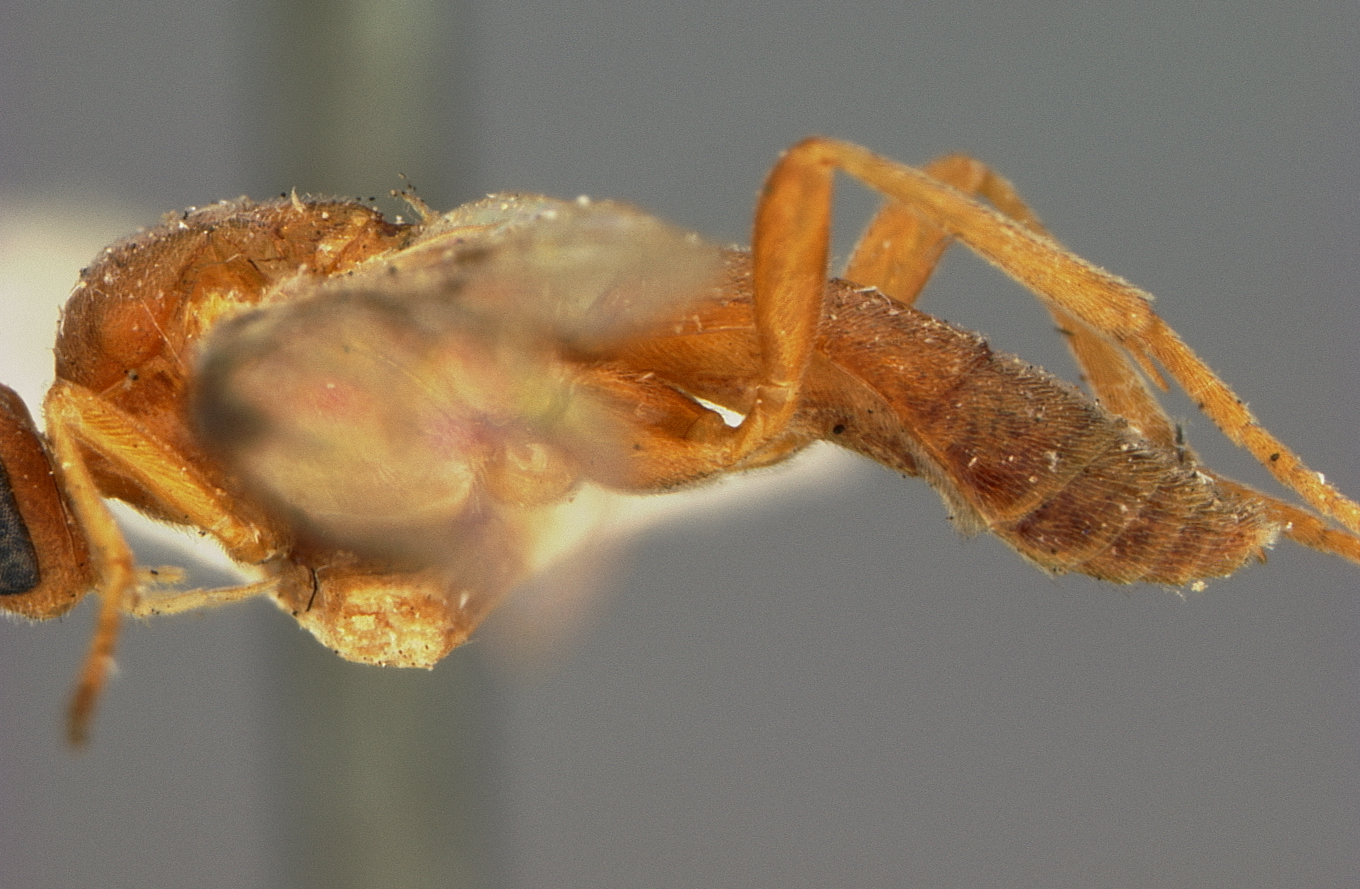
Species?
Rogas geometrae
